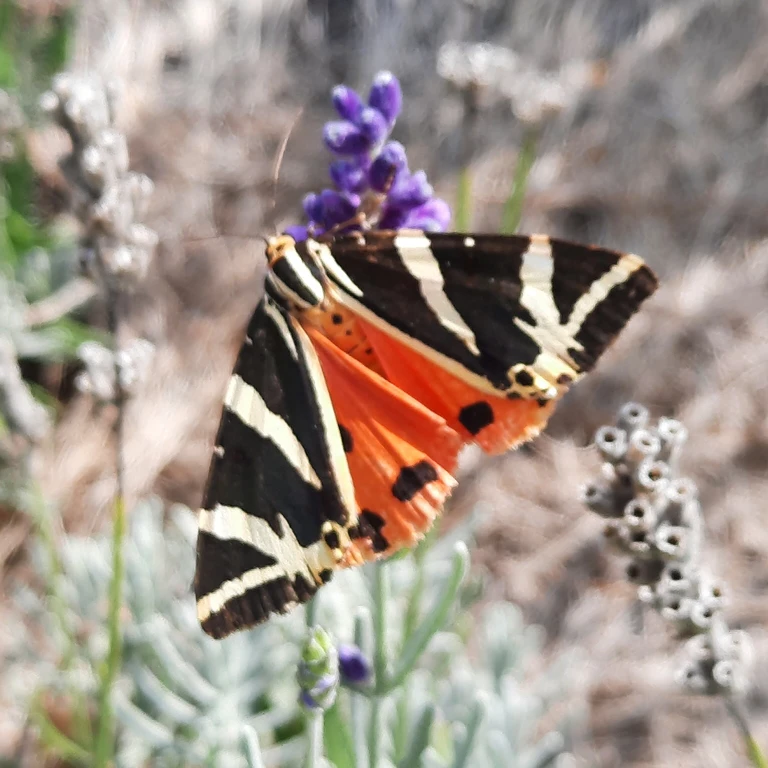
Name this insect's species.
Euplagia quadripunctaria
